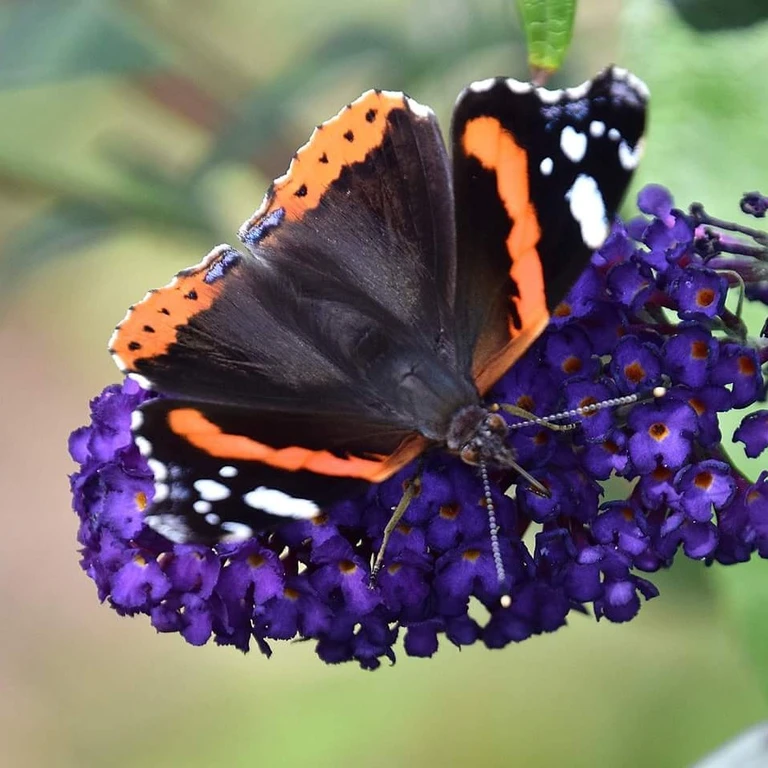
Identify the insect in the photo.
Vanessa atalanta
